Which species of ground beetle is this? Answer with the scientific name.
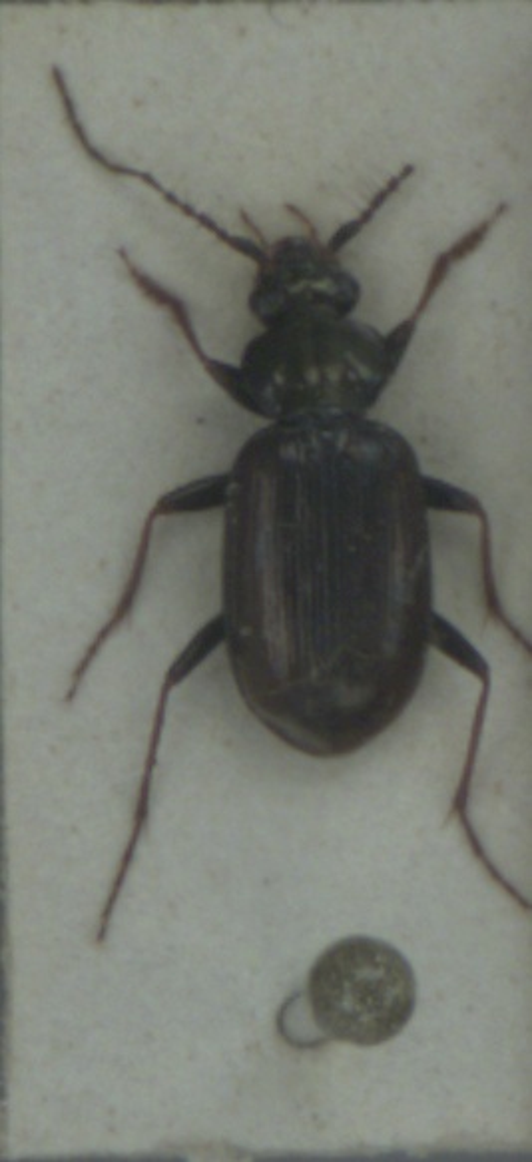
Loricera pilicornis
